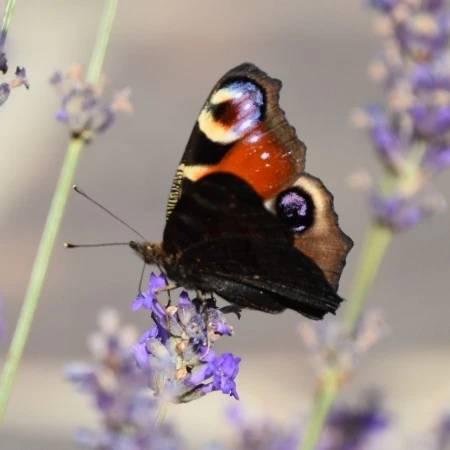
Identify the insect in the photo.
Aglais io
